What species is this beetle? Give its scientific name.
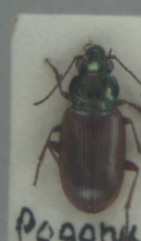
Pogonus luridipennis
